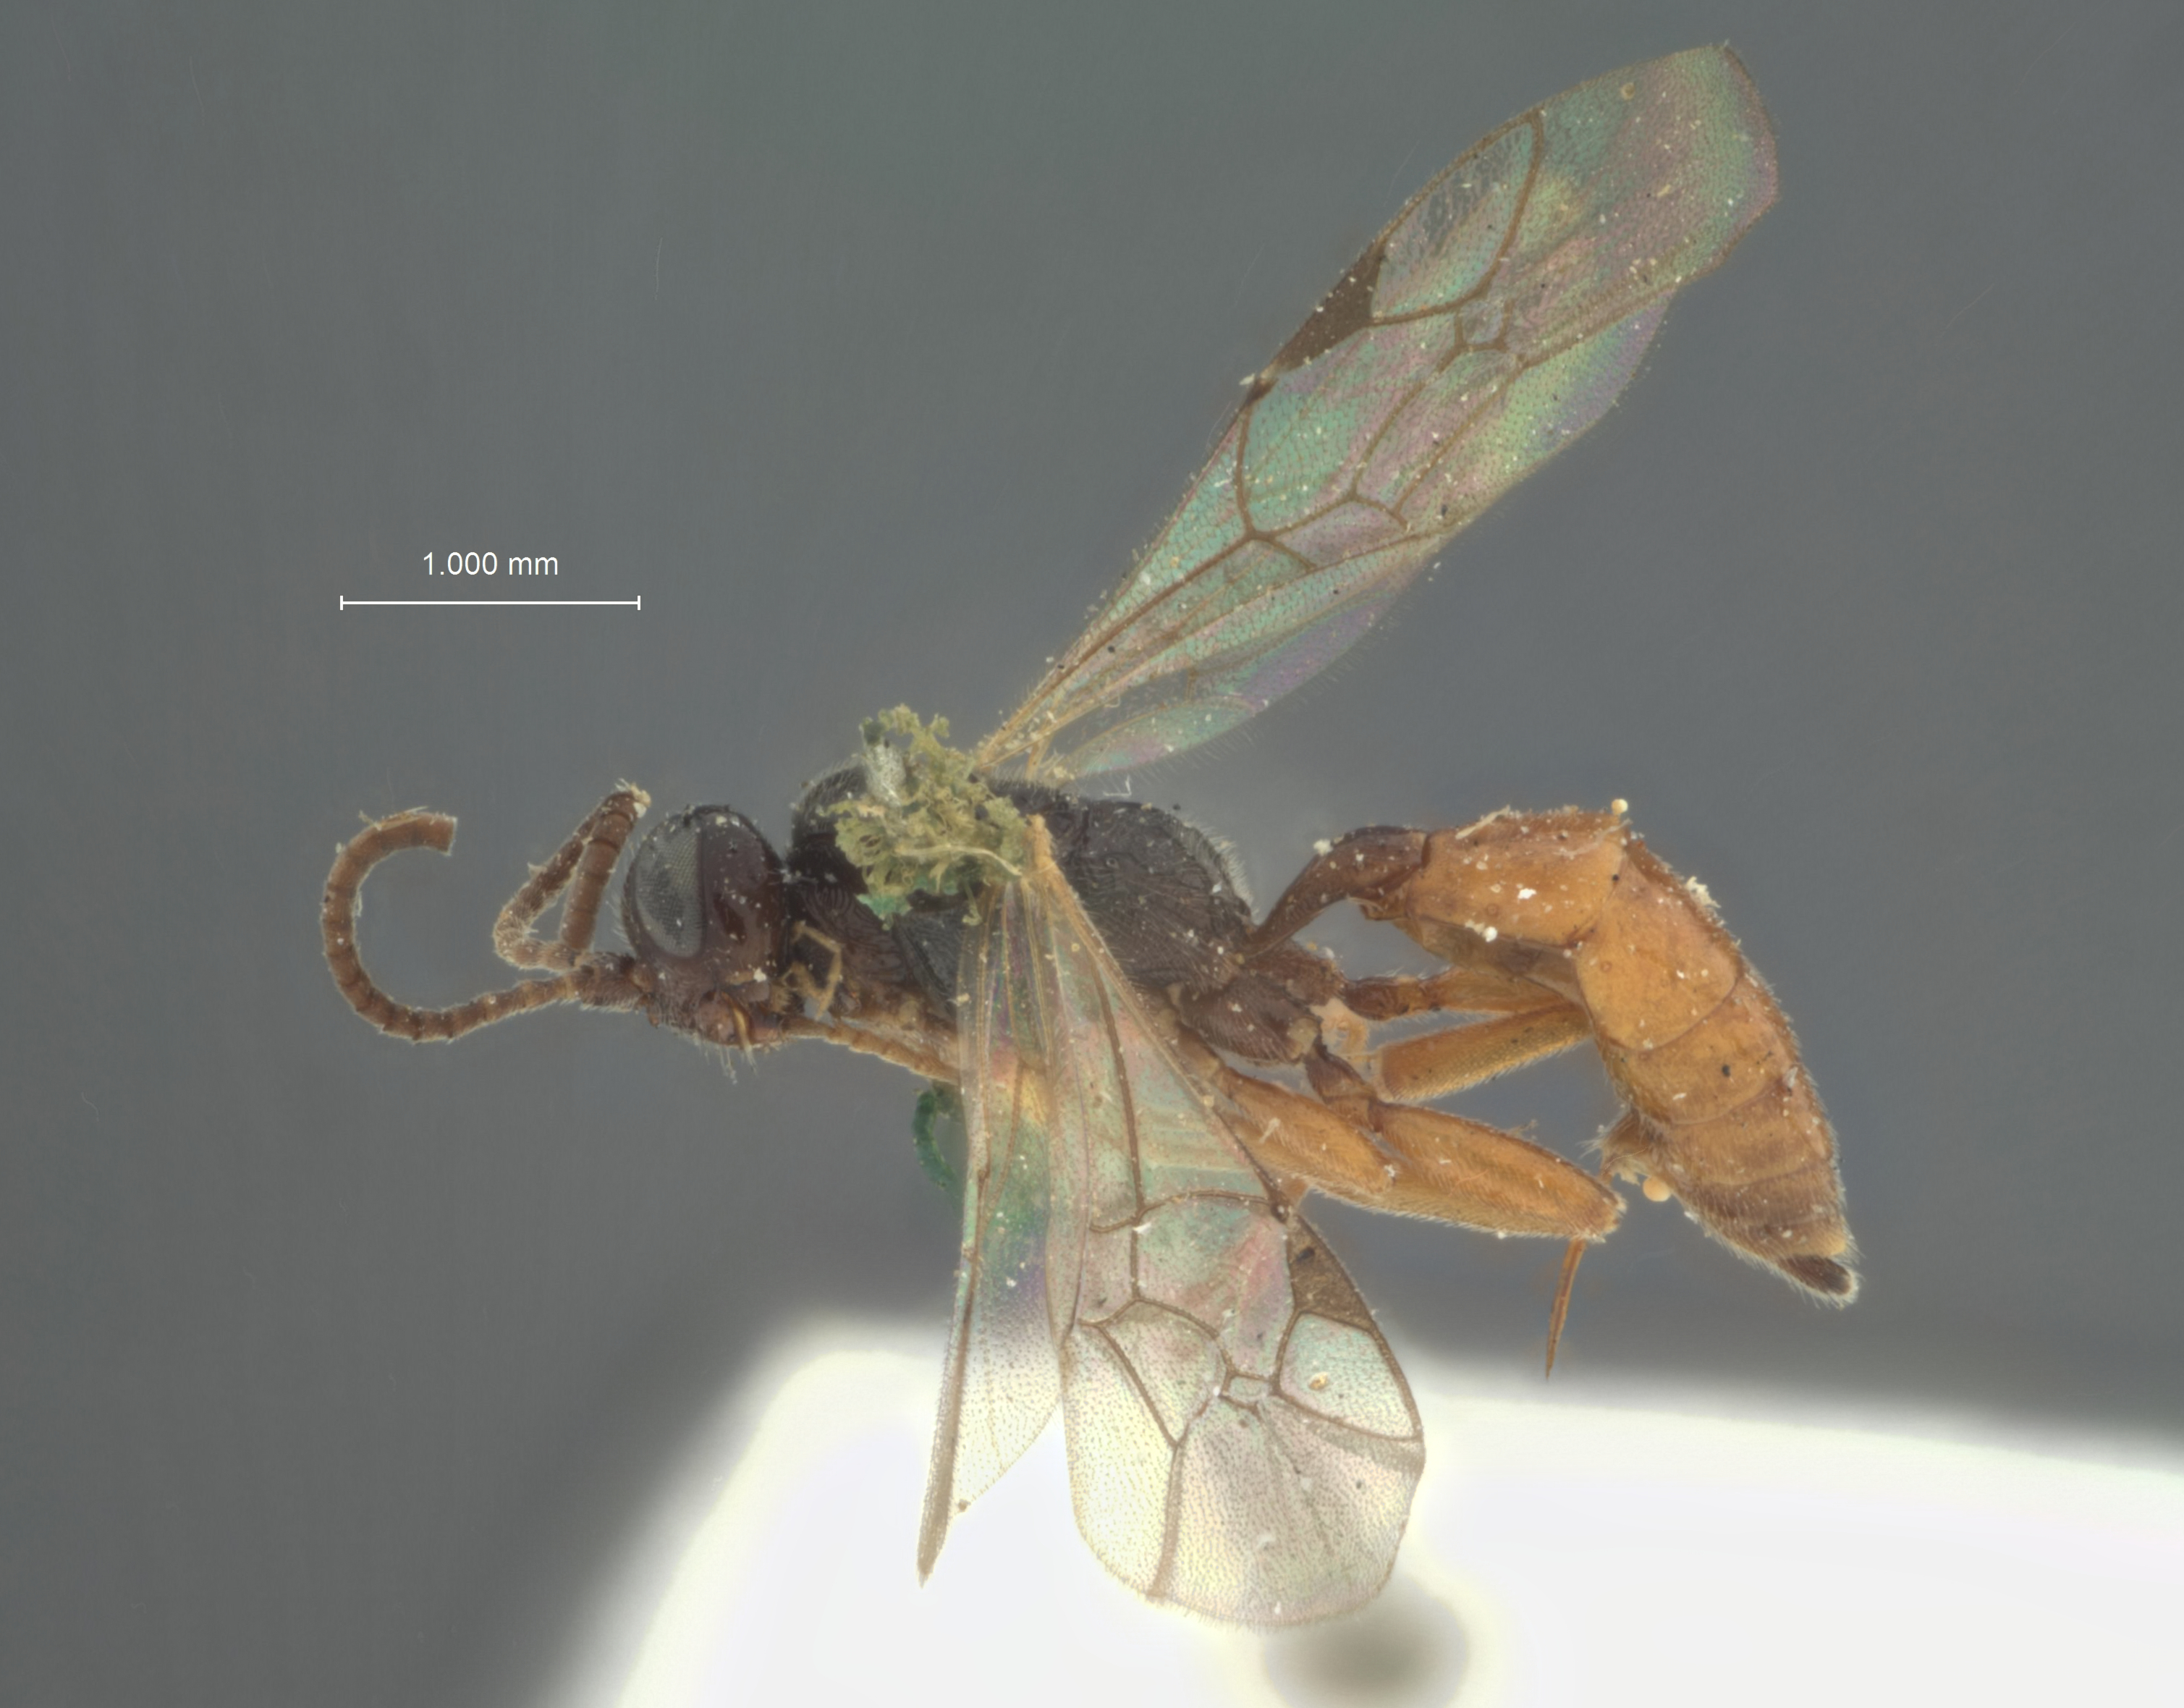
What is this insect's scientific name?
Eriplatys sitkensis
